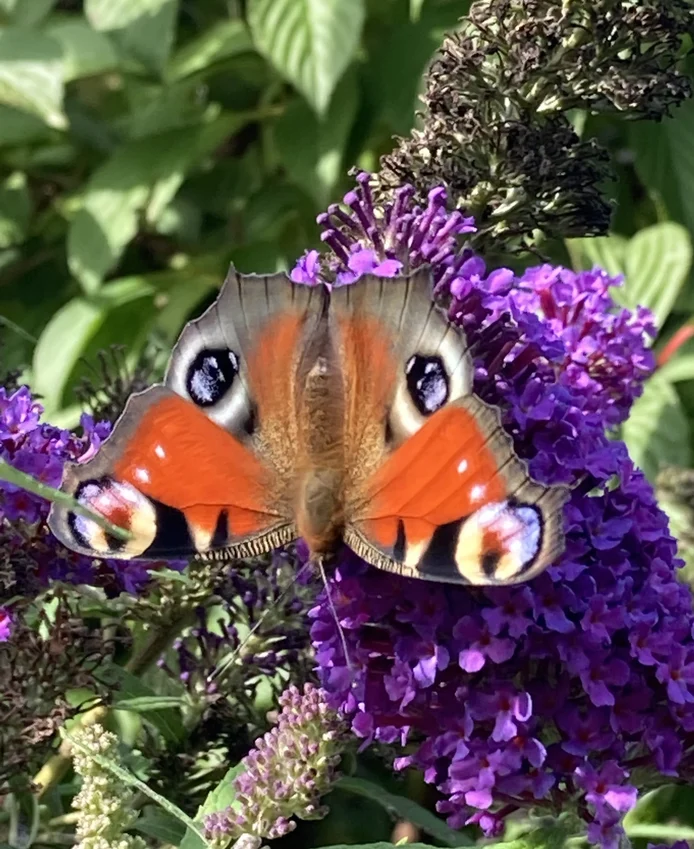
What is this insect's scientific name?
Aglais io
